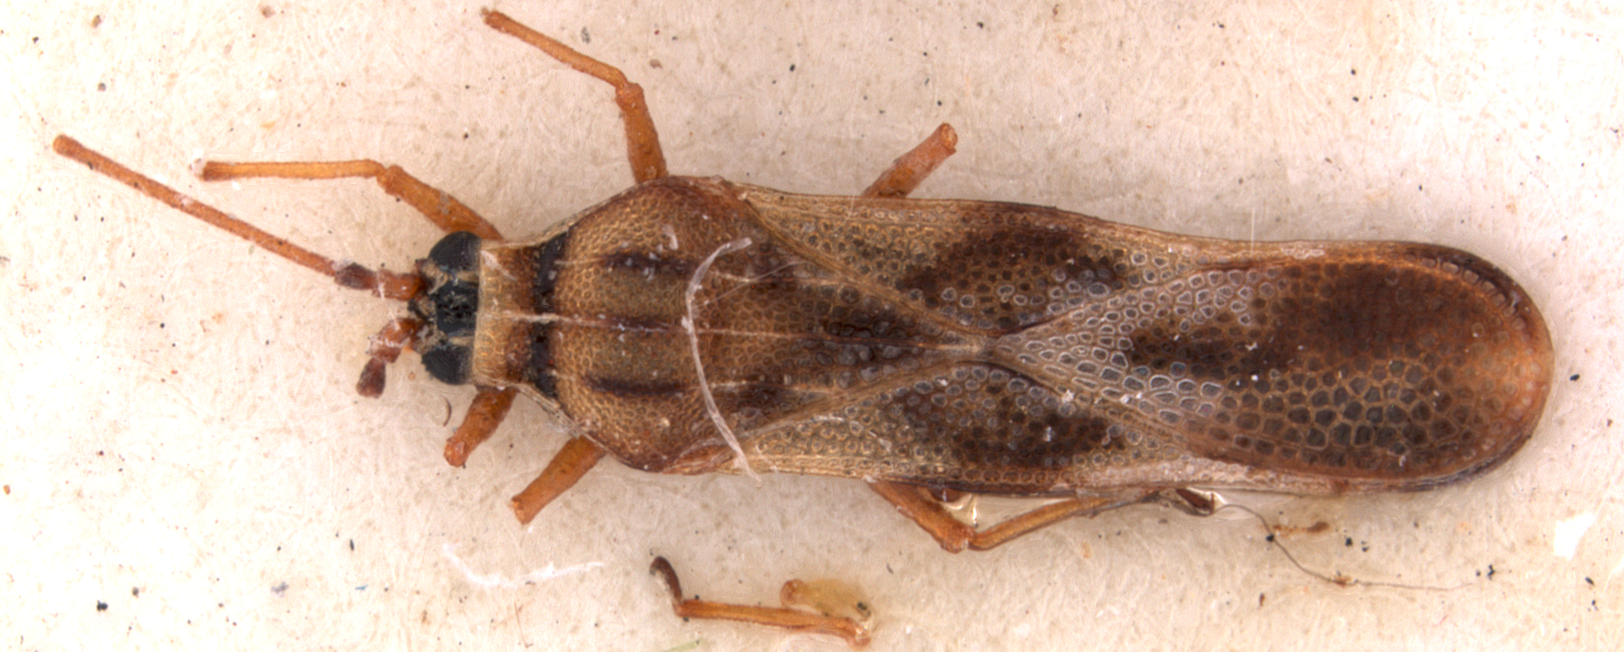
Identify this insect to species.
Eritingis violina
